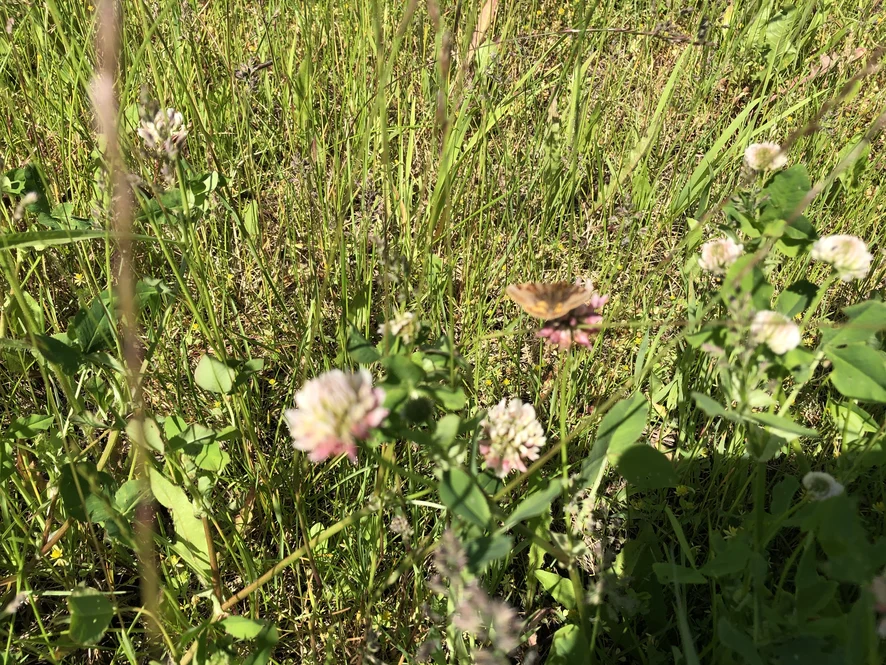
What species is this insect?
Euclidia glyphica
